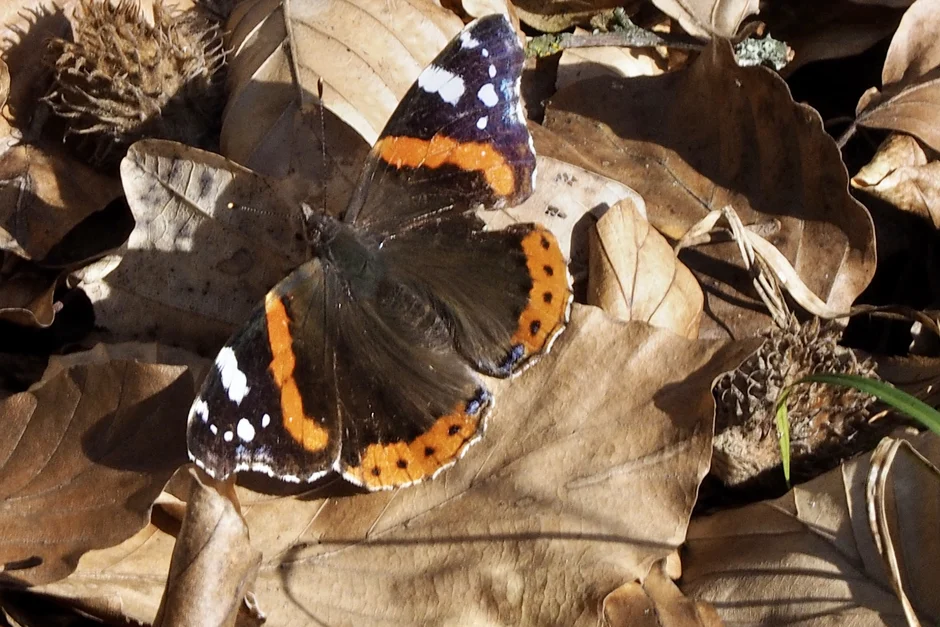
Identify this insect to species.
Vanessa atalanta
